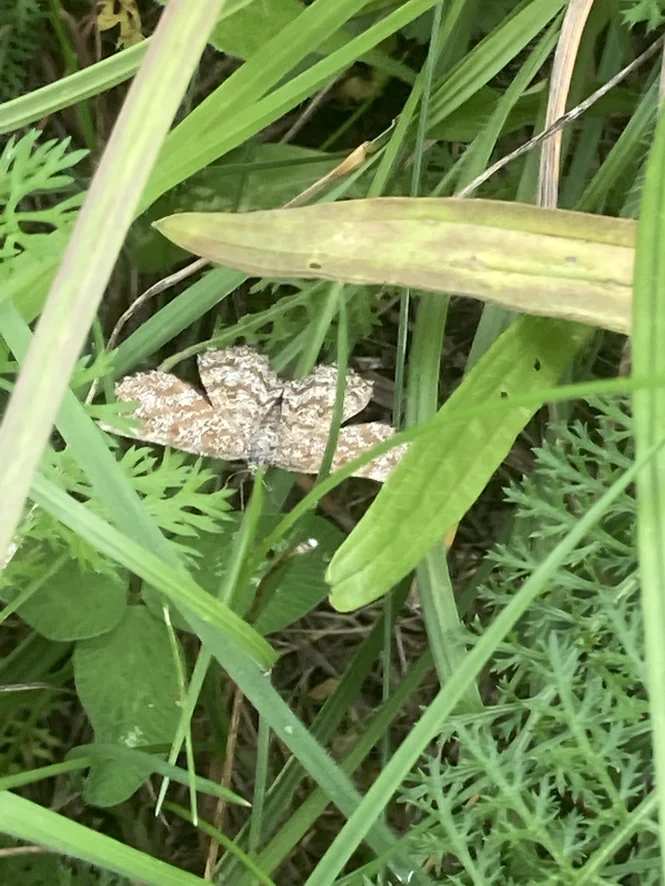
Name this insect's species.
Ematurga atomaria
